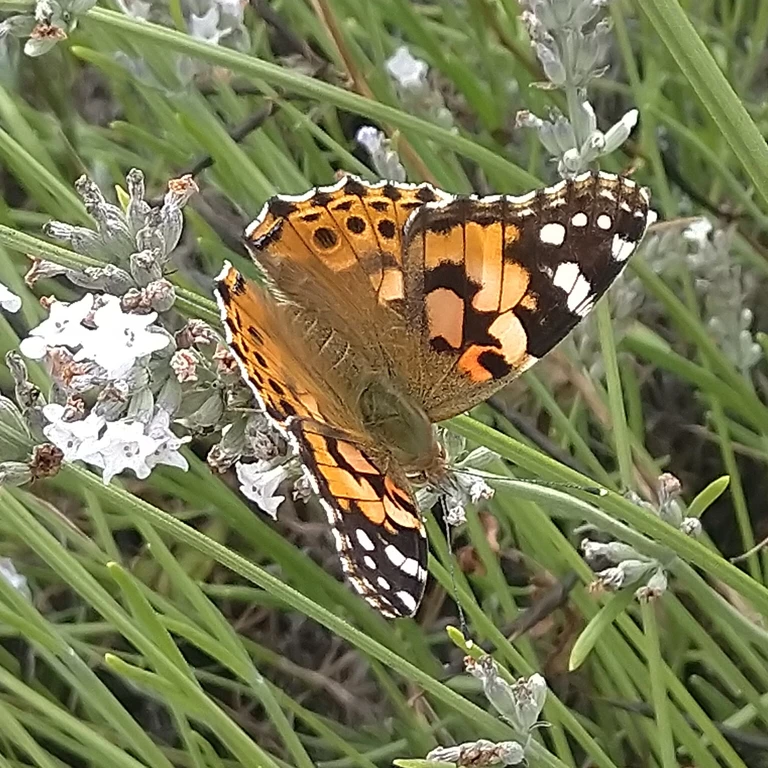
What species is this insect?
Vanessa cardui
